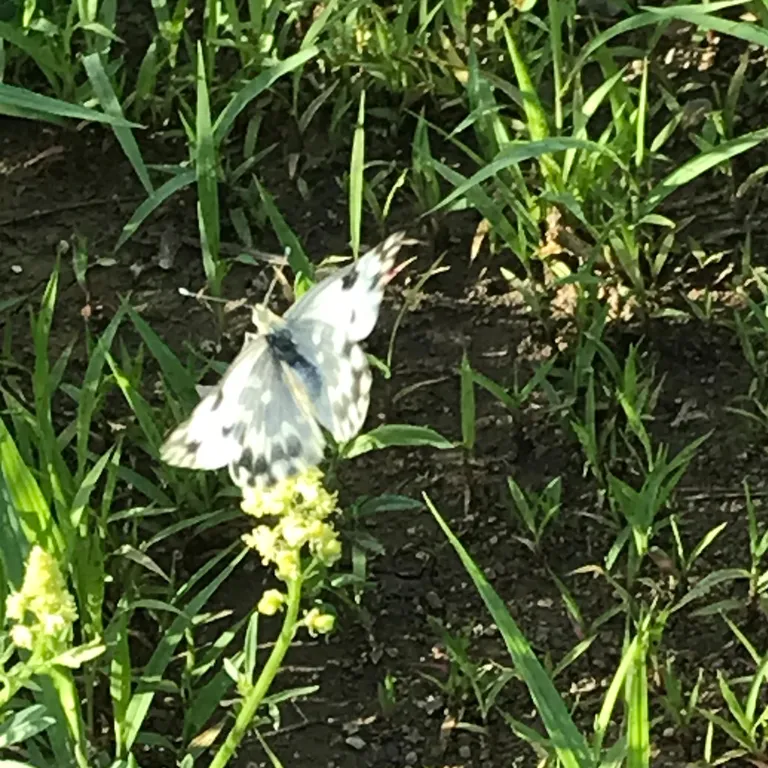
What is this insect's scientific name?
Pontia edusa
